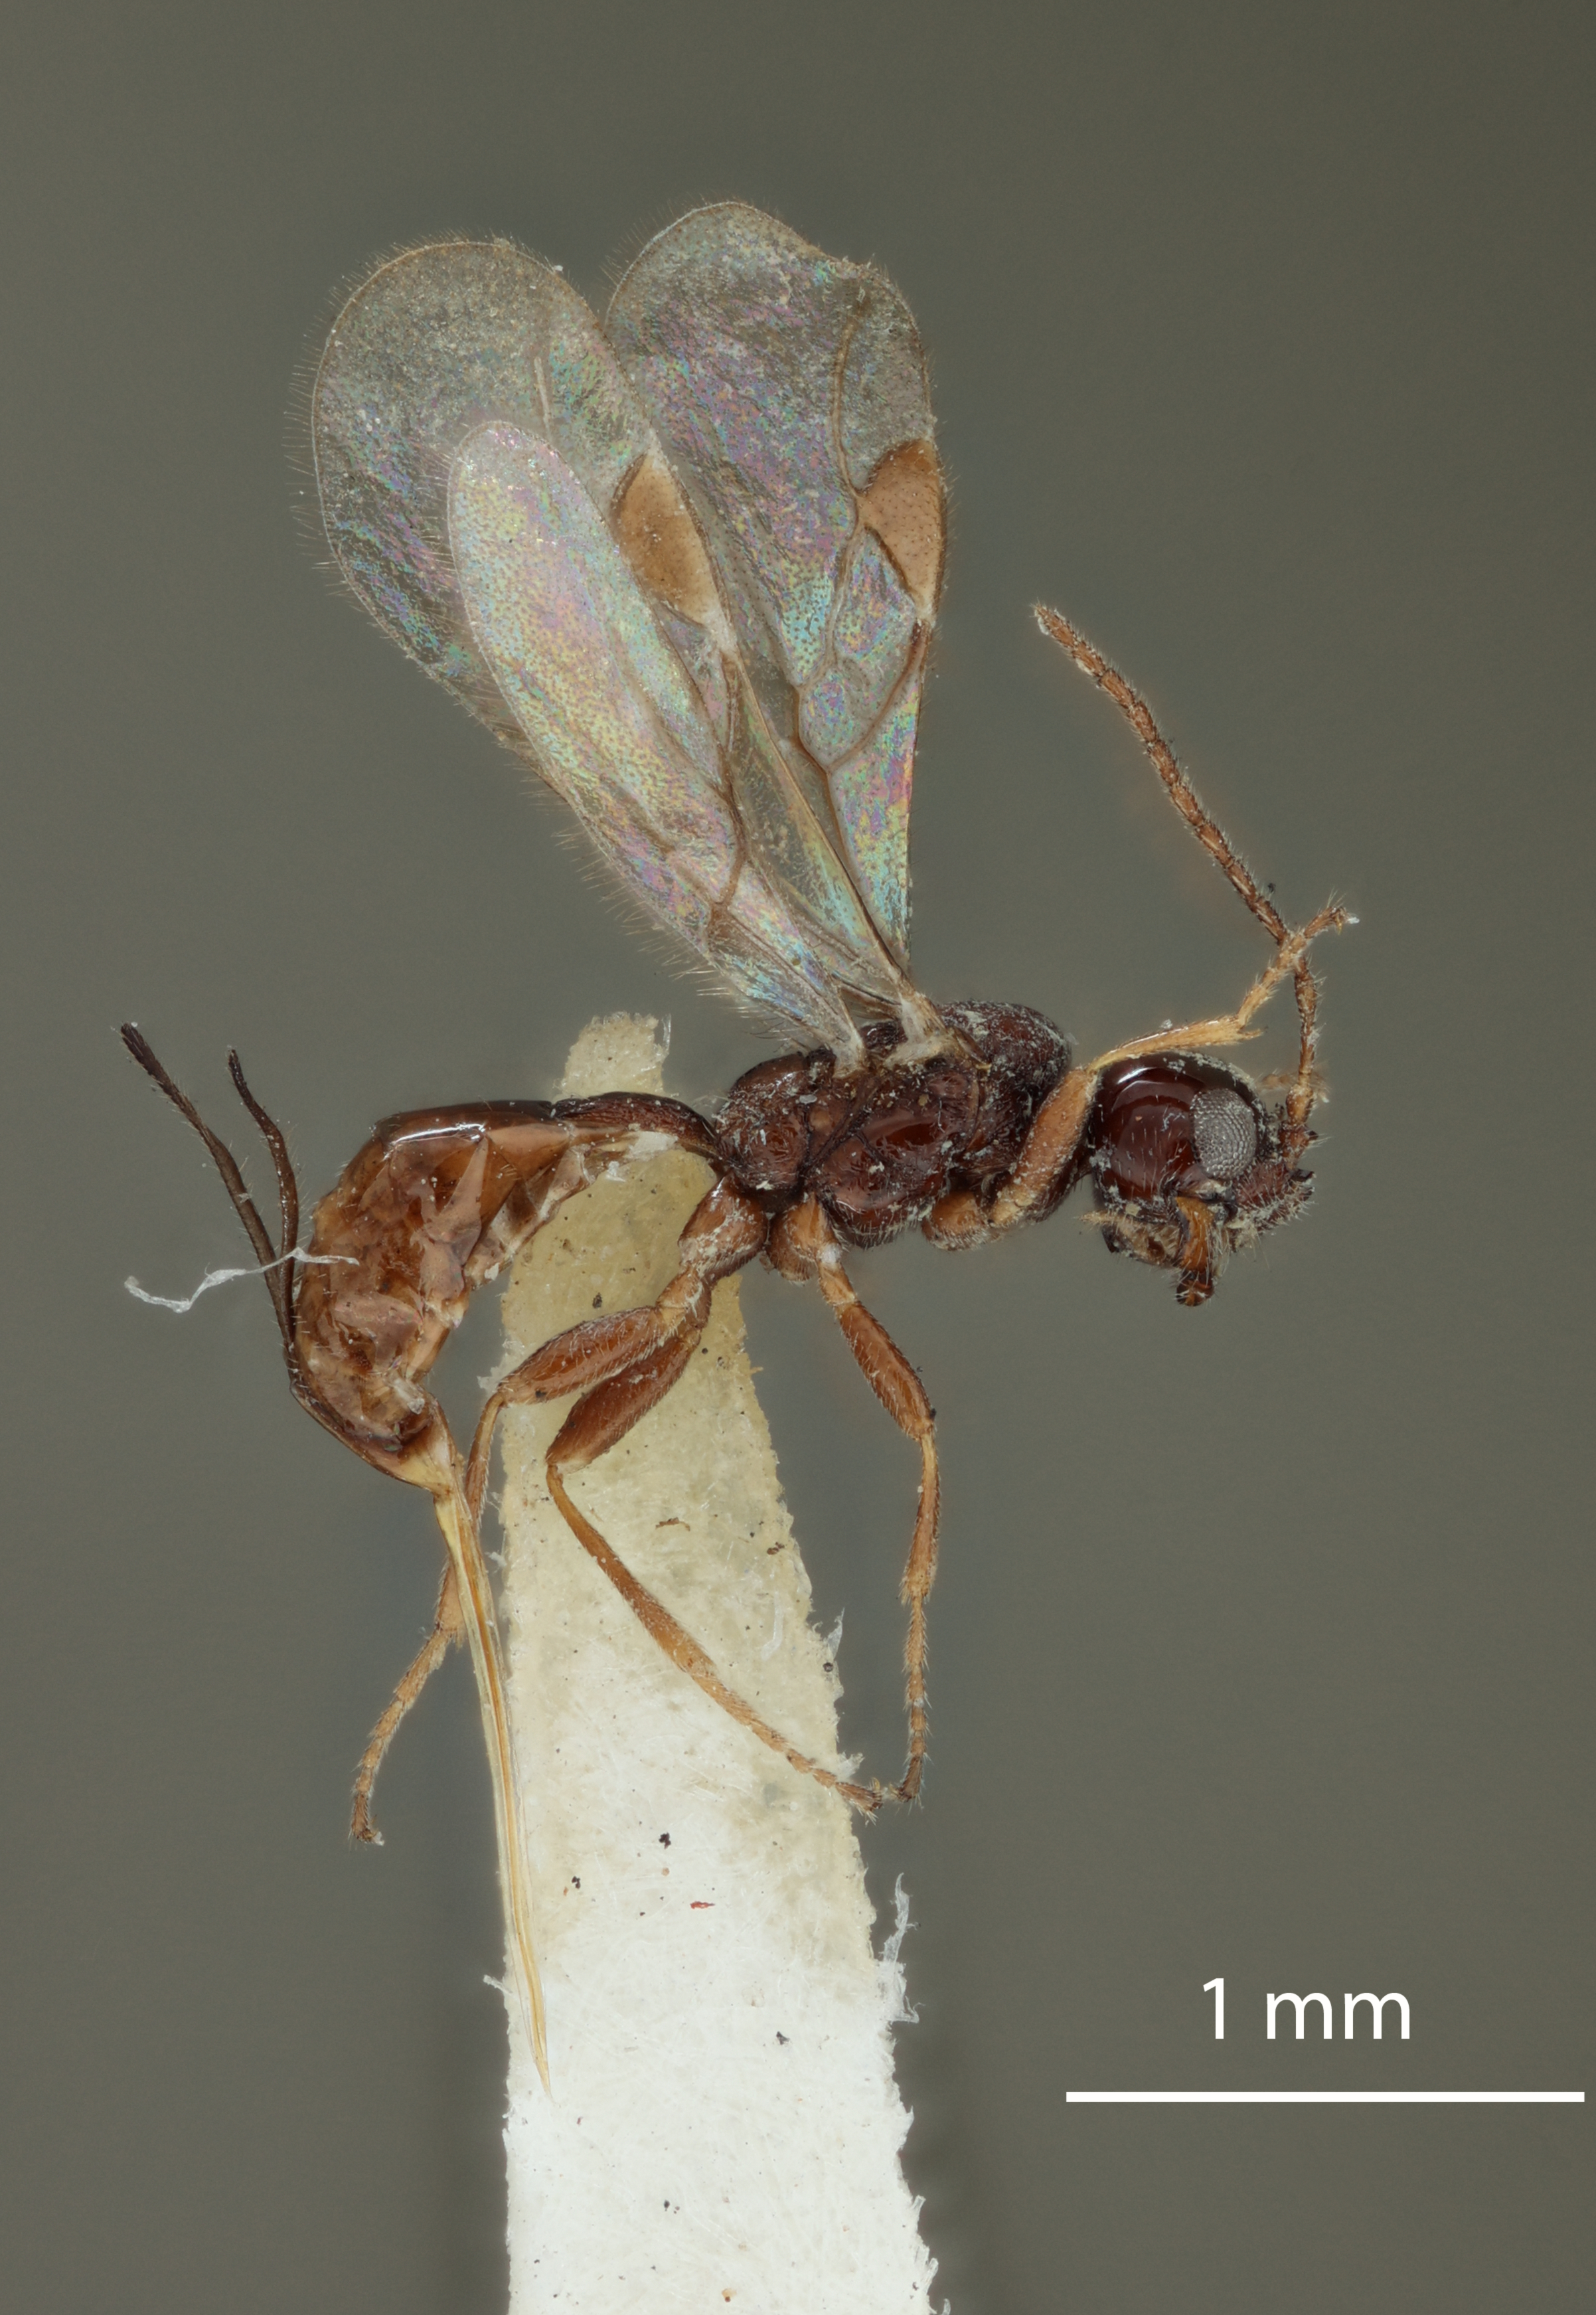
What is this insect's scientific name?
Cosmophorus pithyphthori
